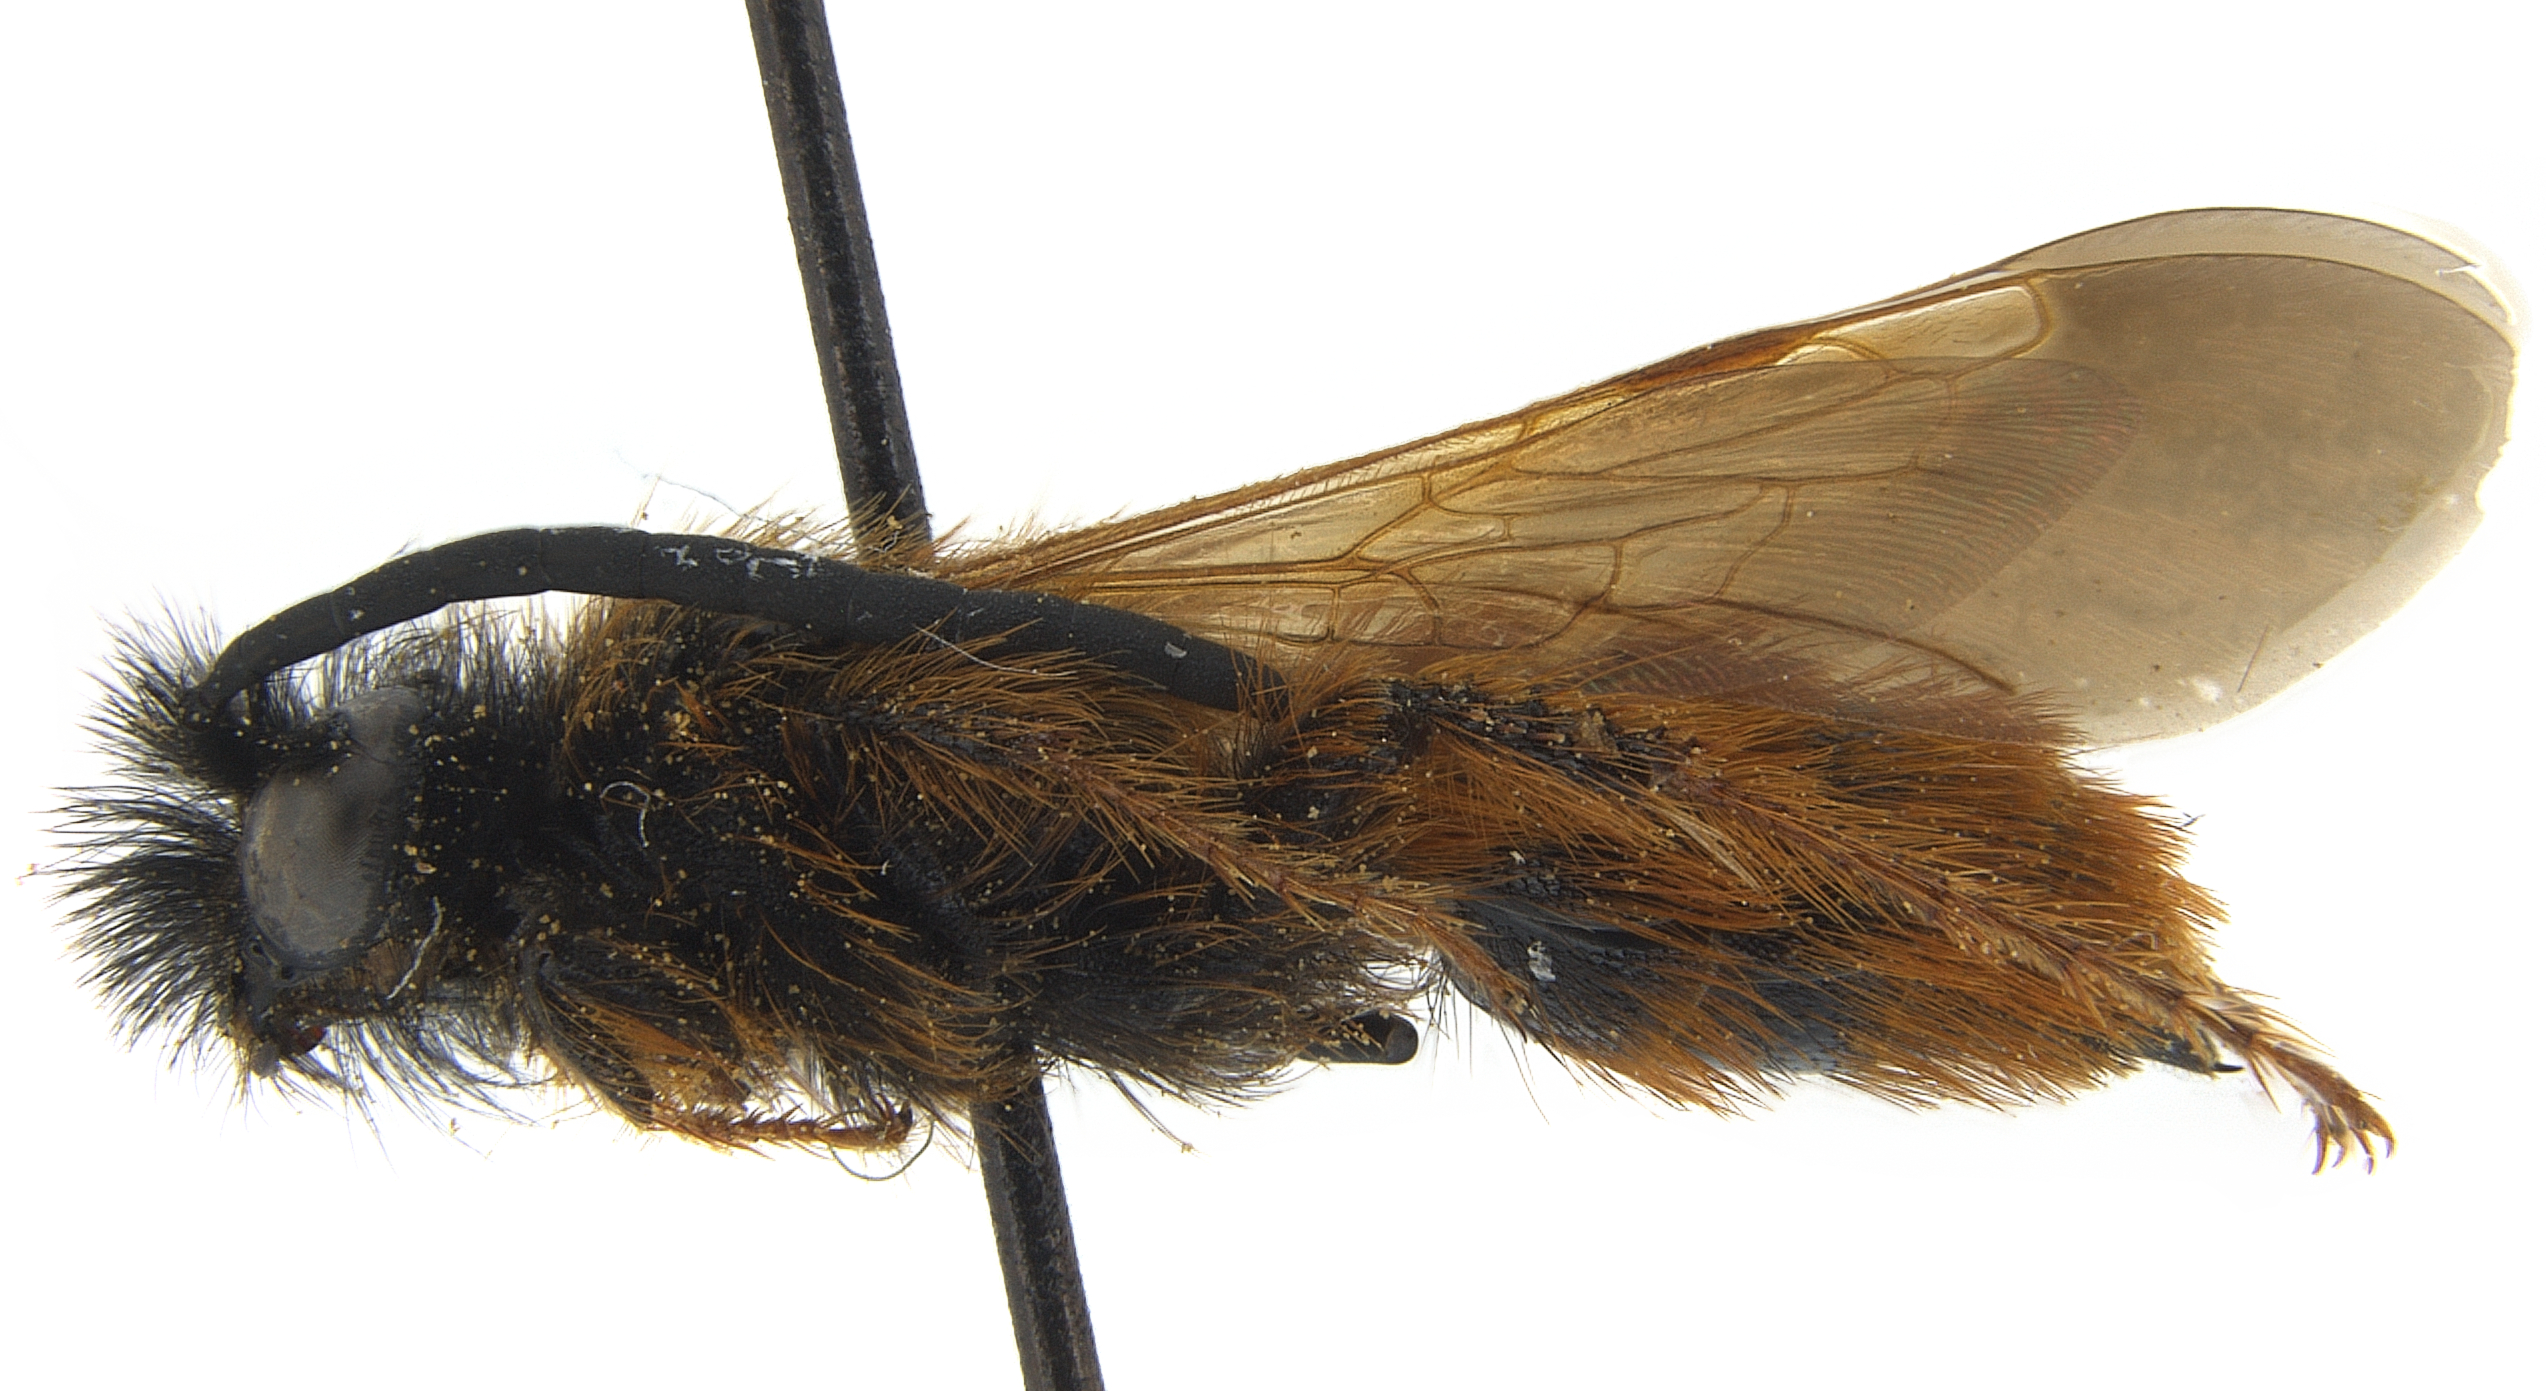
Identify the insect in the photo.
Dasyscolia ciliata
